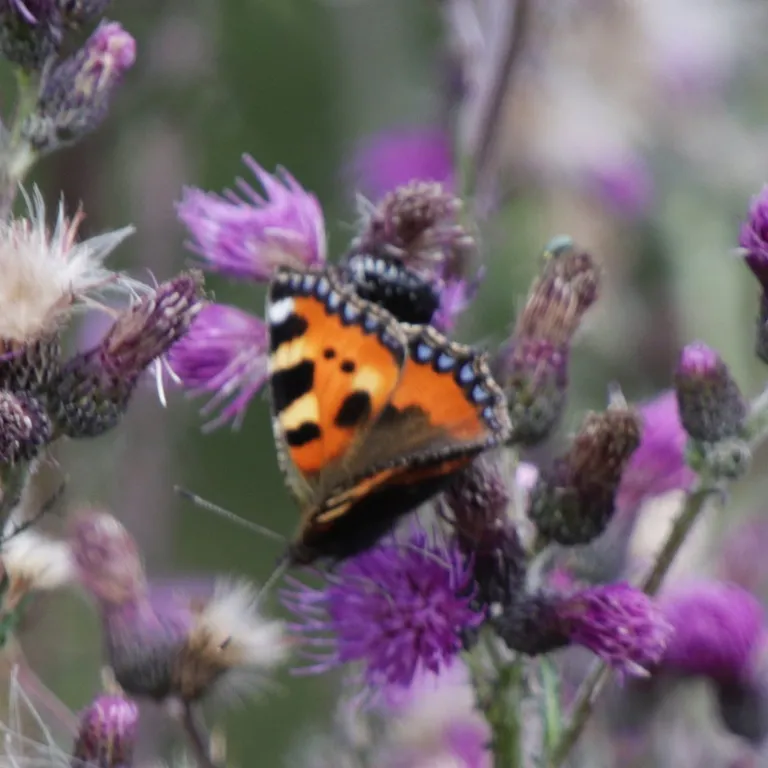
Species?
Aglais urticae
